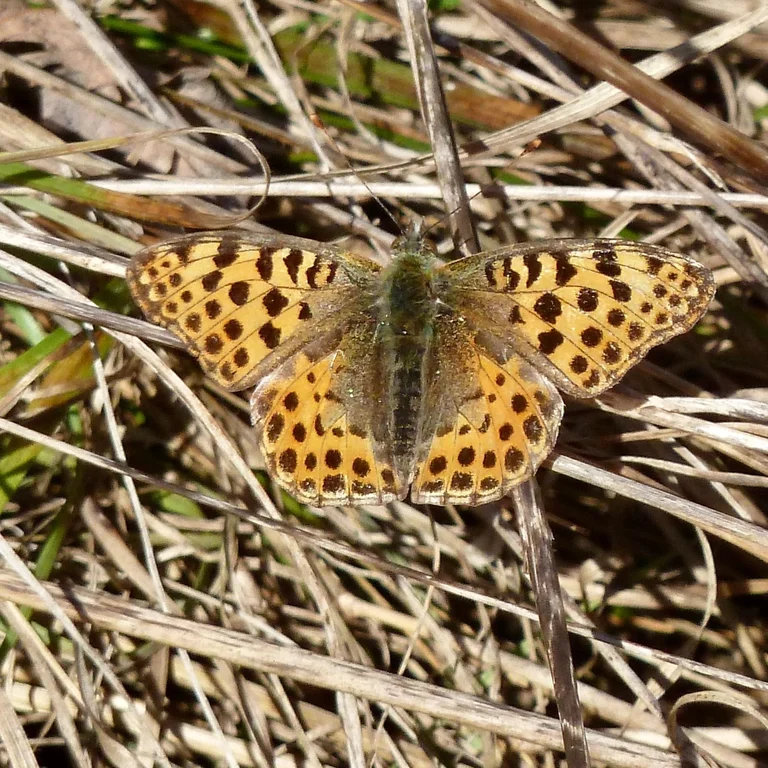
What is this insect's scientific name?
Issoria lathonia
